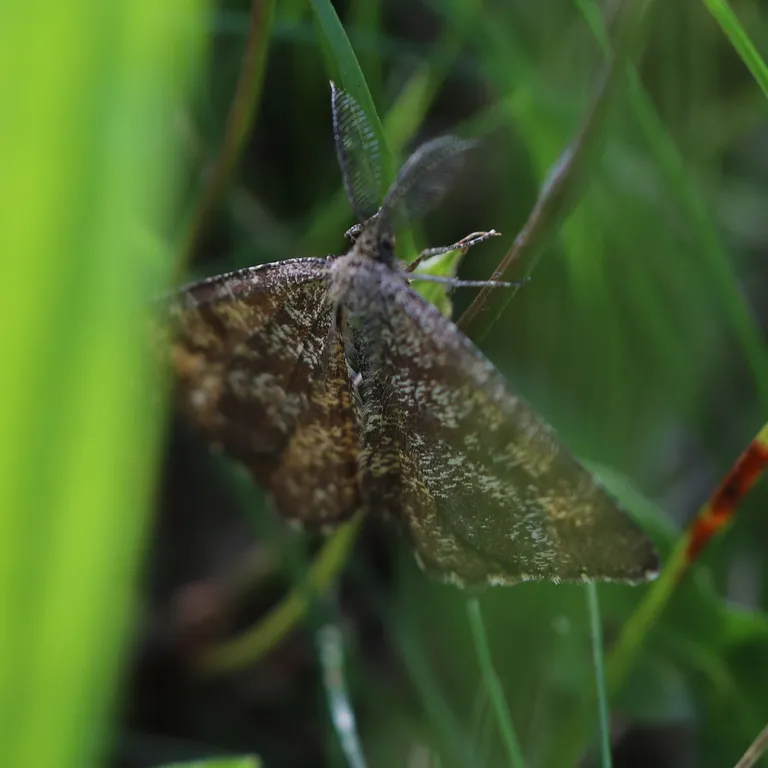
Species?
Ematurga atomaria
